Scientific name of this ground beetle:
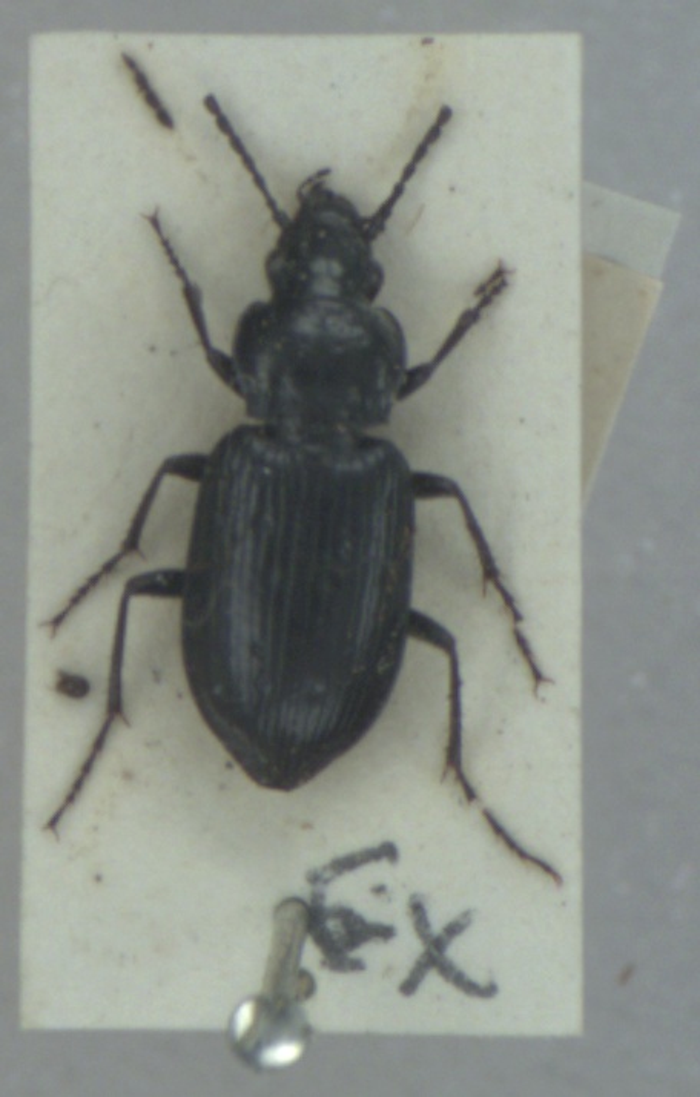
Pterostichus quadrifoveolatus
